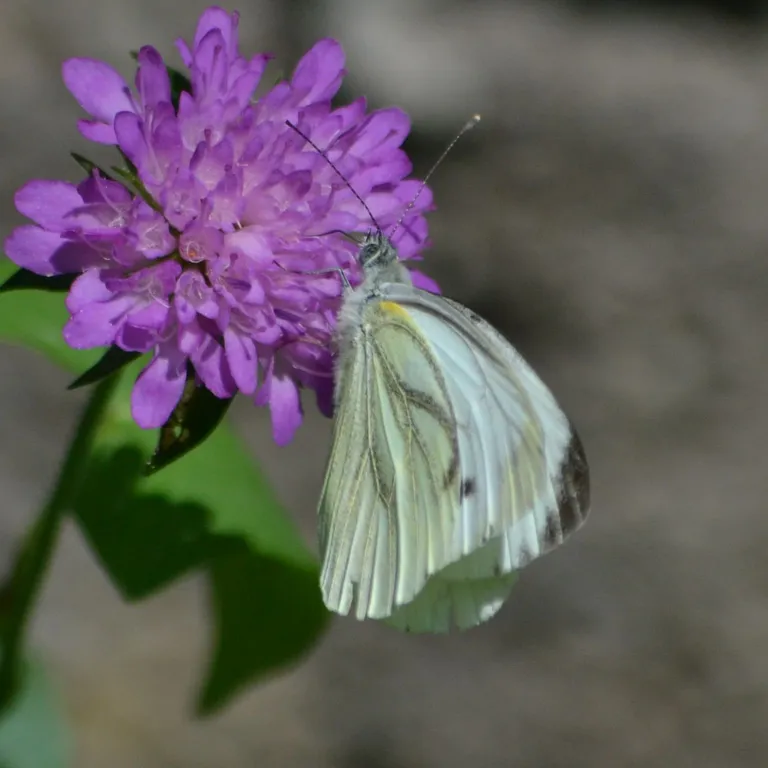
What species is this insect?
Pieris napi
